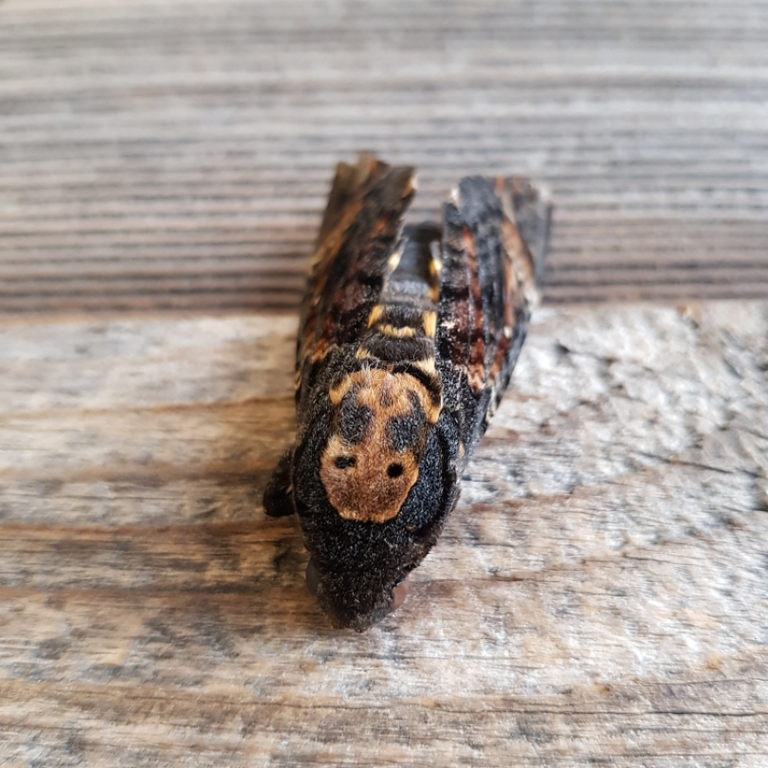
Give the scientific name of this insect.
Acherontia atropos
